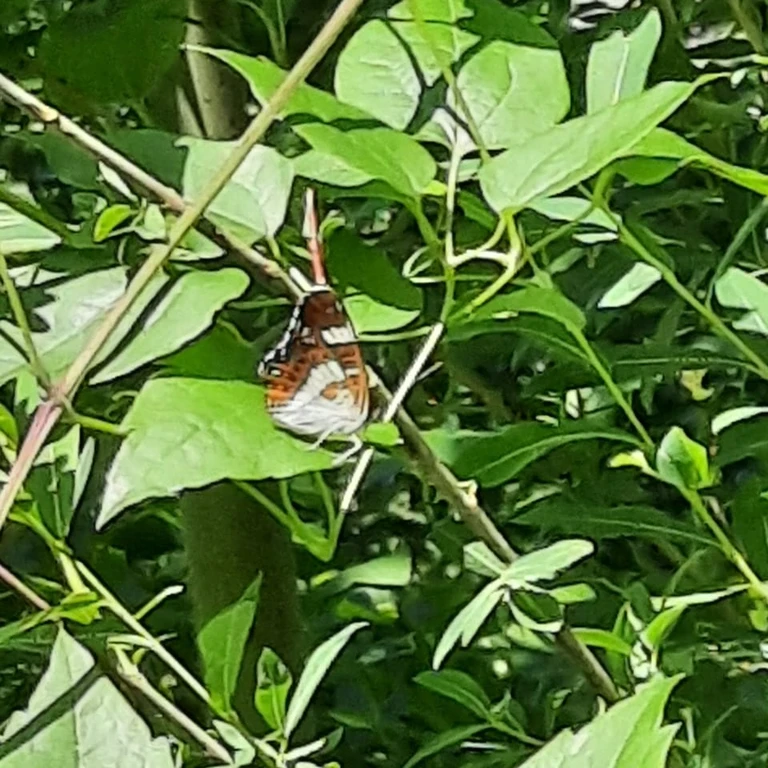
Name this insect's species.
Limenitis camilla (also Ladoga camilla)
